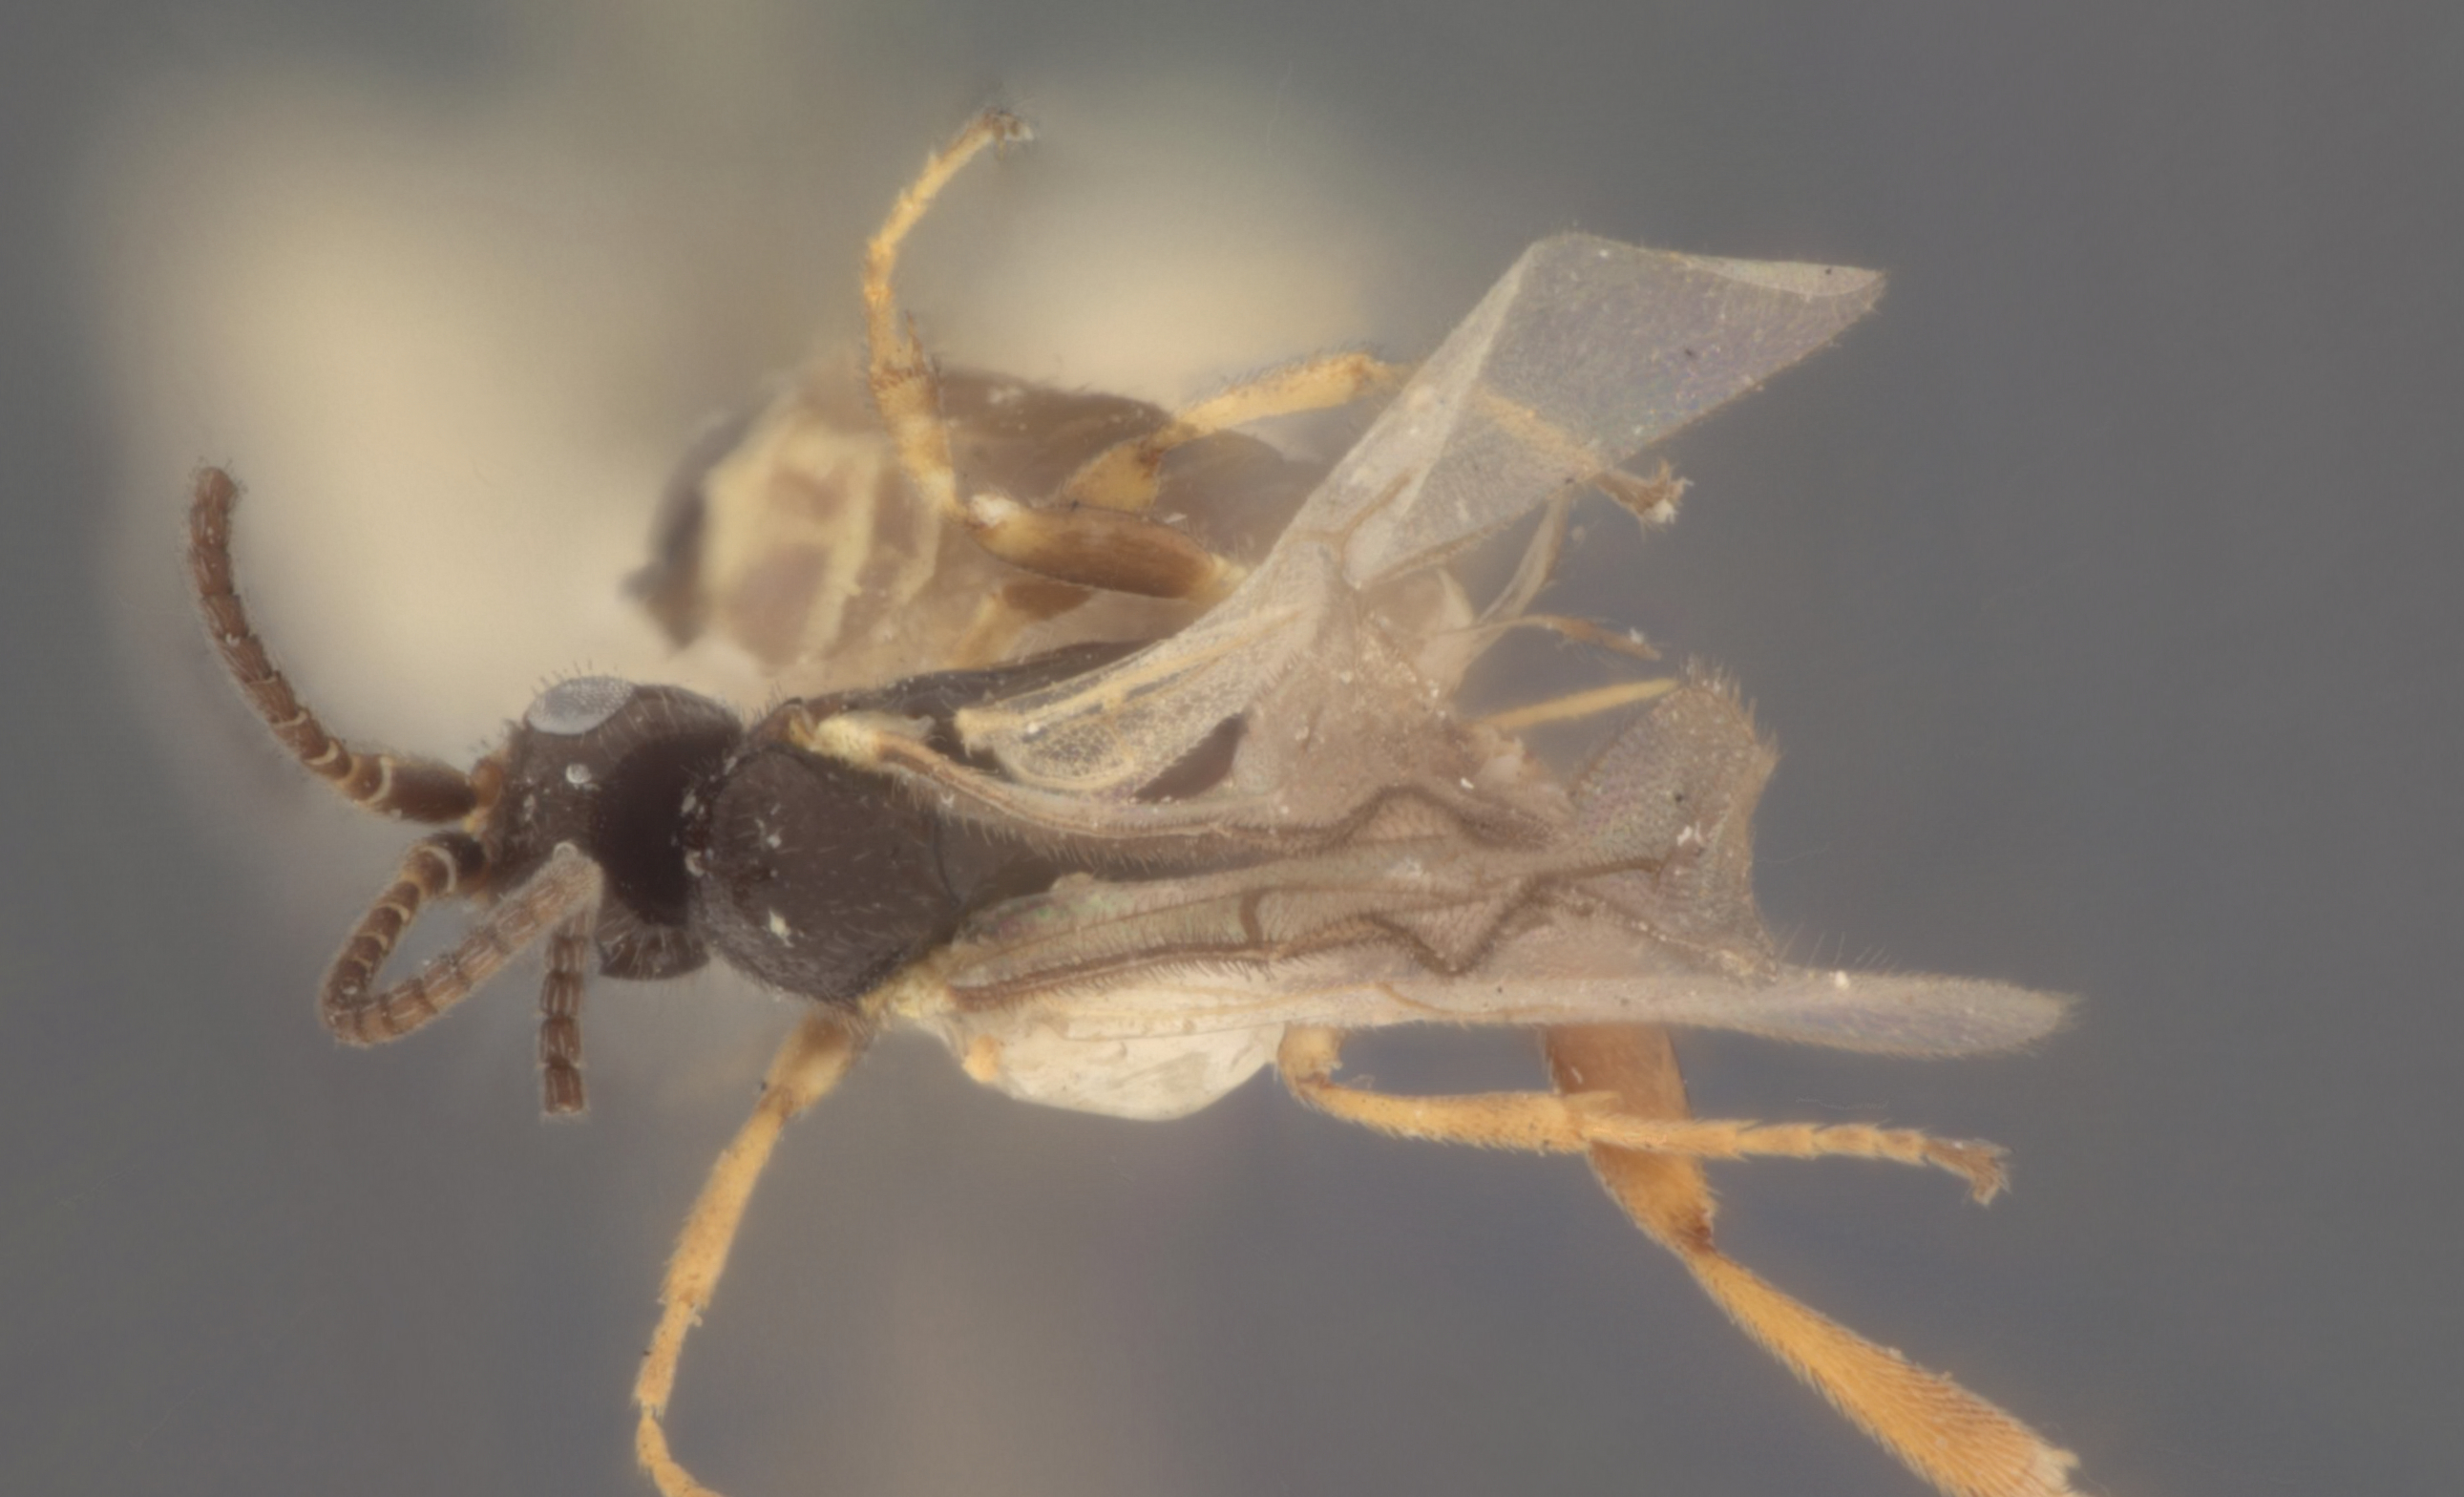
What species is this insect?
Mnesidacus apicalis
